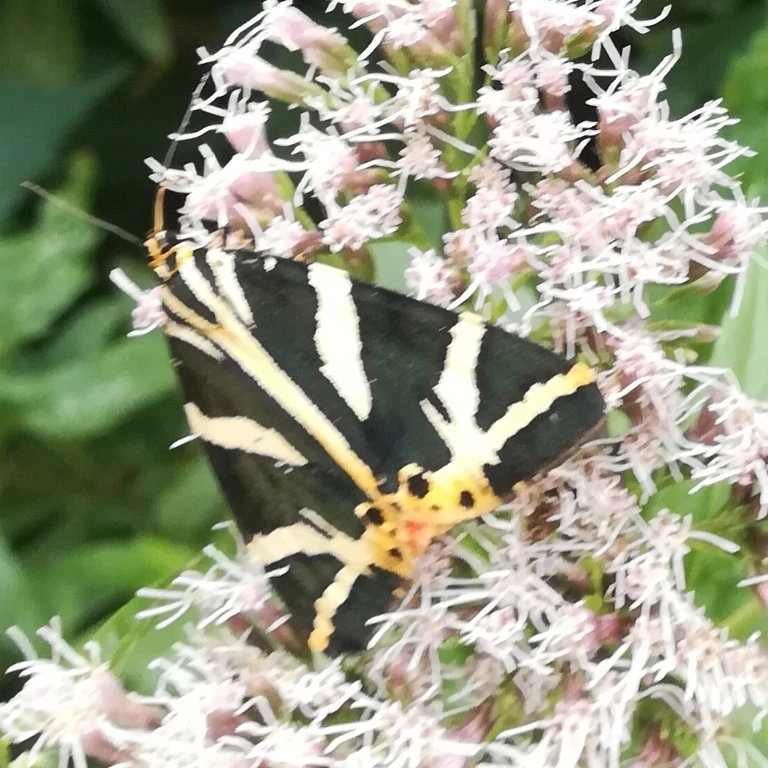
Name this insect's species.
Euplagia quadripunctaria
